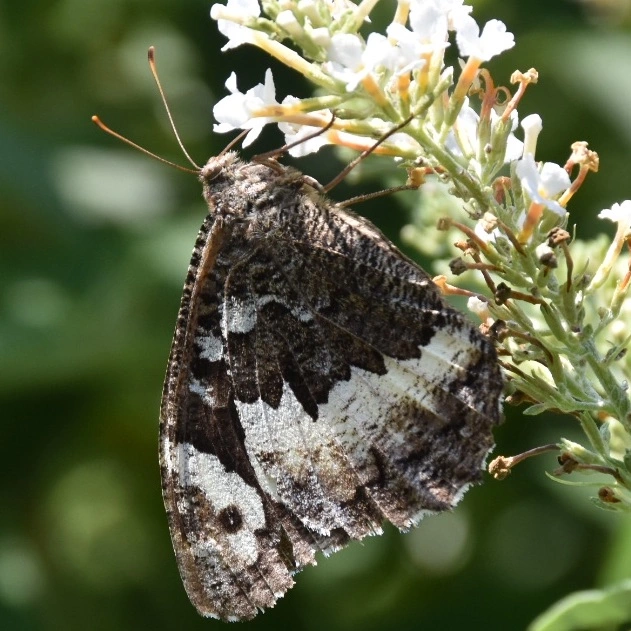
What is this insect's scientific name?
Brintesia circe
